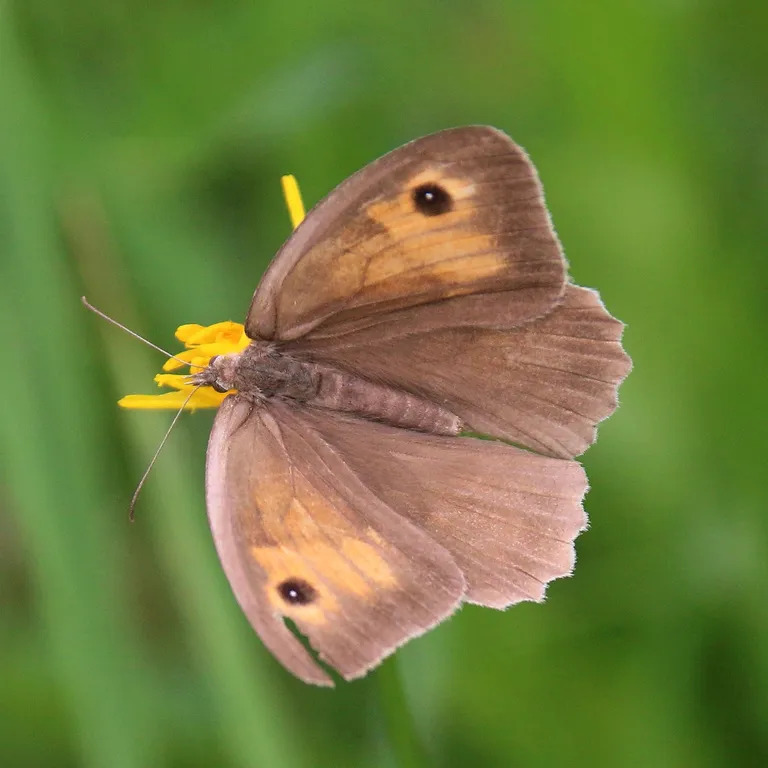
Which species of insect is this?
Maniola jurtina
